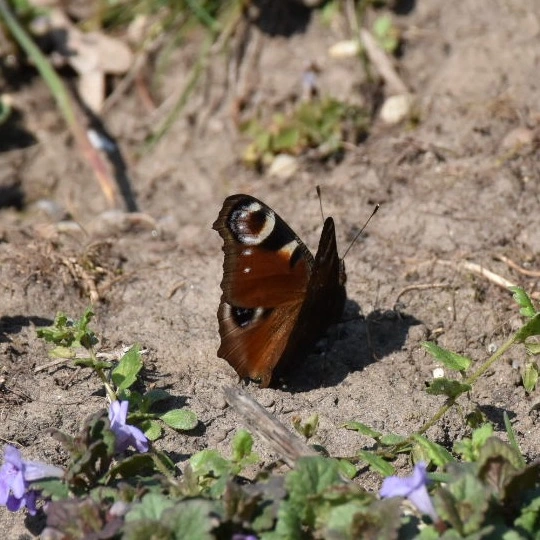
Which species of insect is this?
Aglais io
